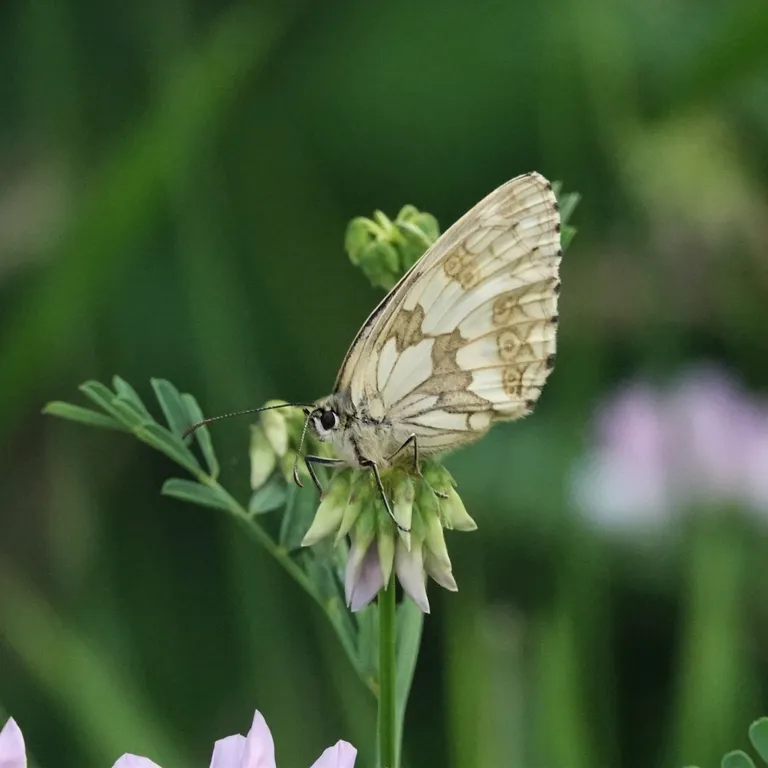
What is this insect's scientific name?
Melanargia galathea
